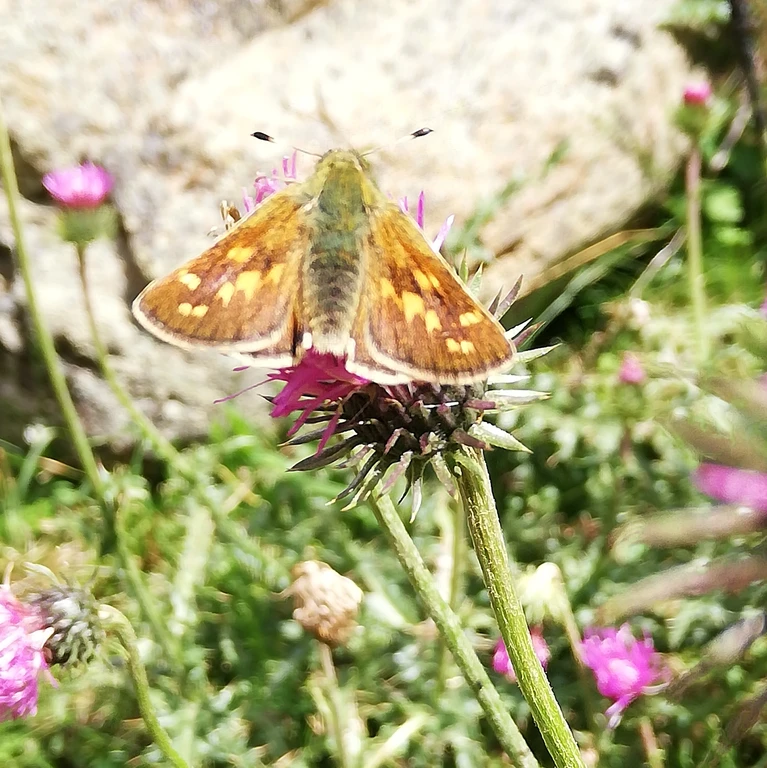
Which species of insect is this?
Hesperia comma
